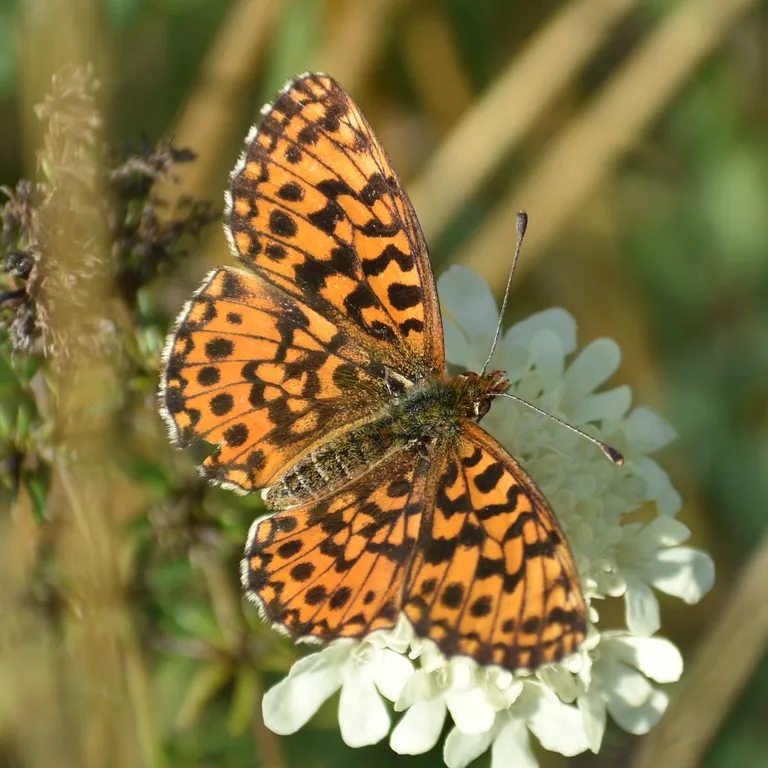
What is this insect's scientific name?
Boloria dia
